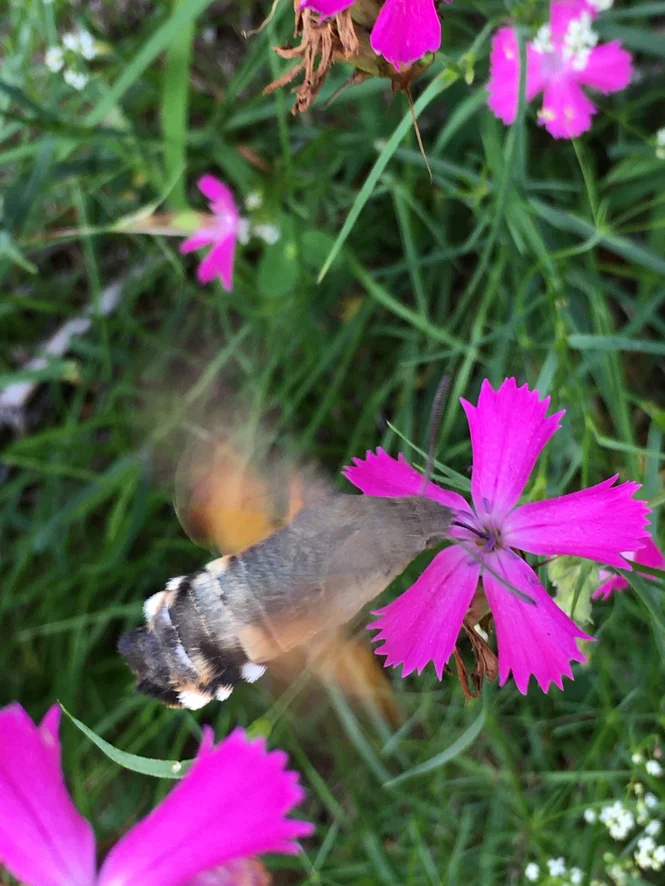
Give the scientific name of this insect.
Macroglossum stellatarum
